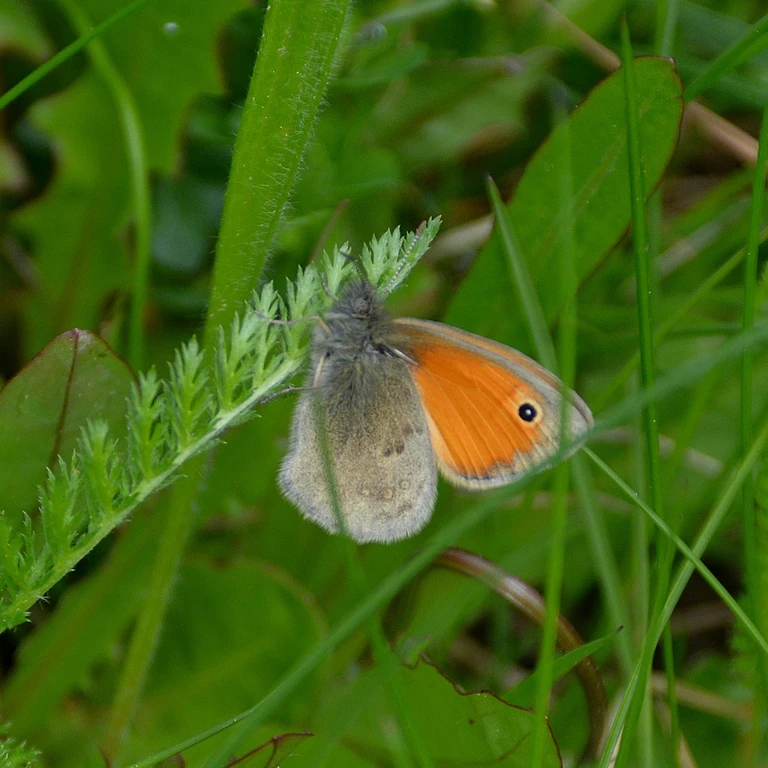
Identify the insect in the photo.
Coenonympha pamphilus
